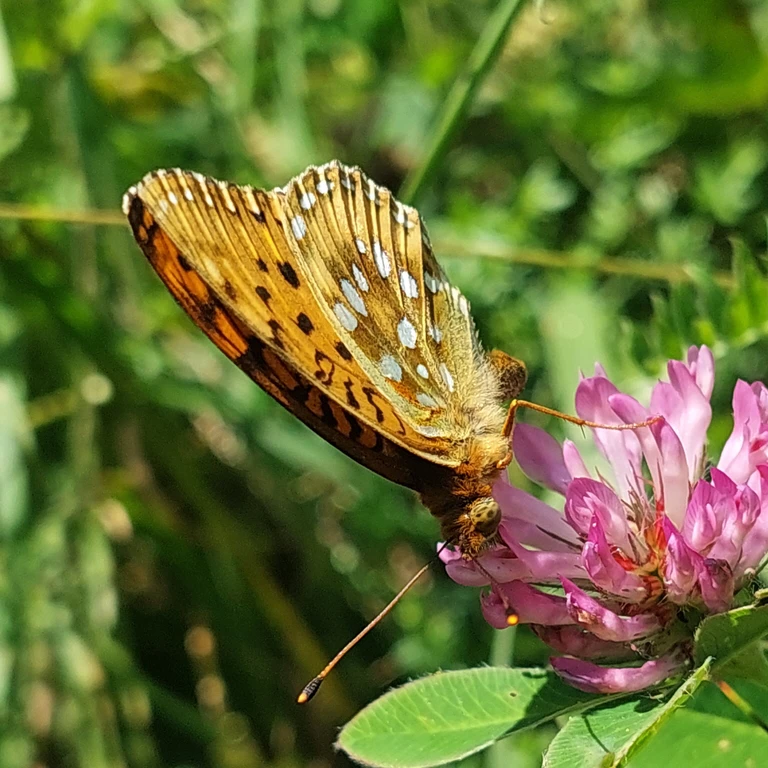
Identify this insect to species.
Speyeria aglaja
